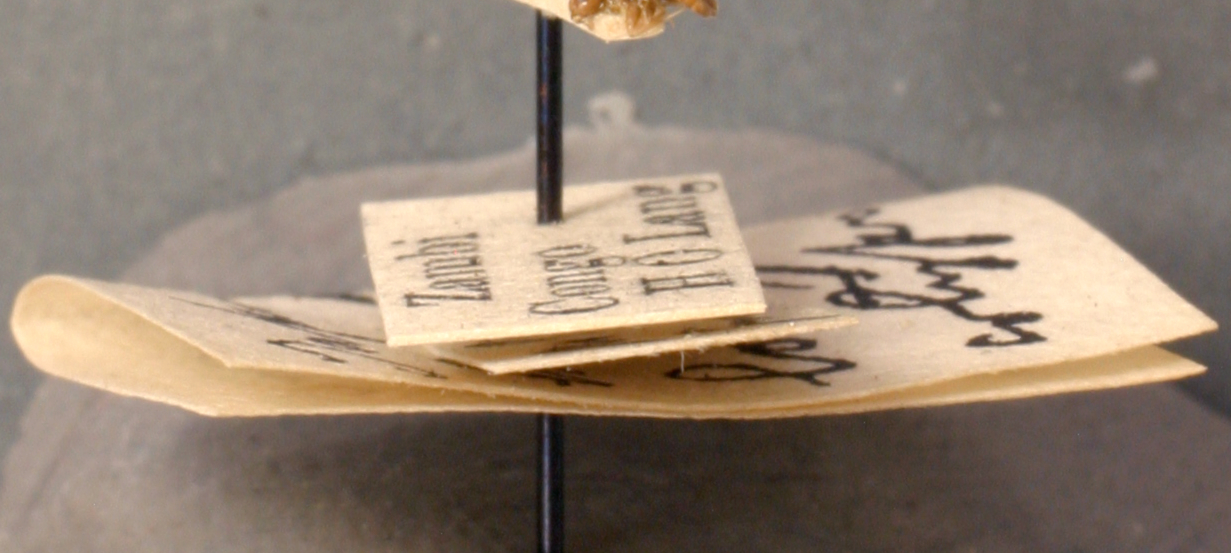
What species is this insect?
Tapinoma luridum
